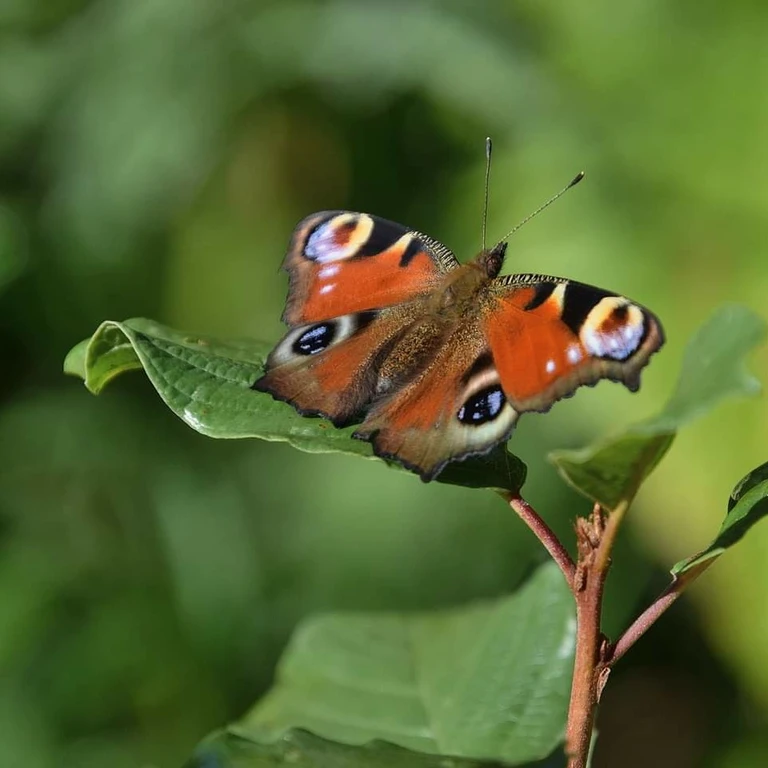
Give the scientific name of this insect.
Aglais io
